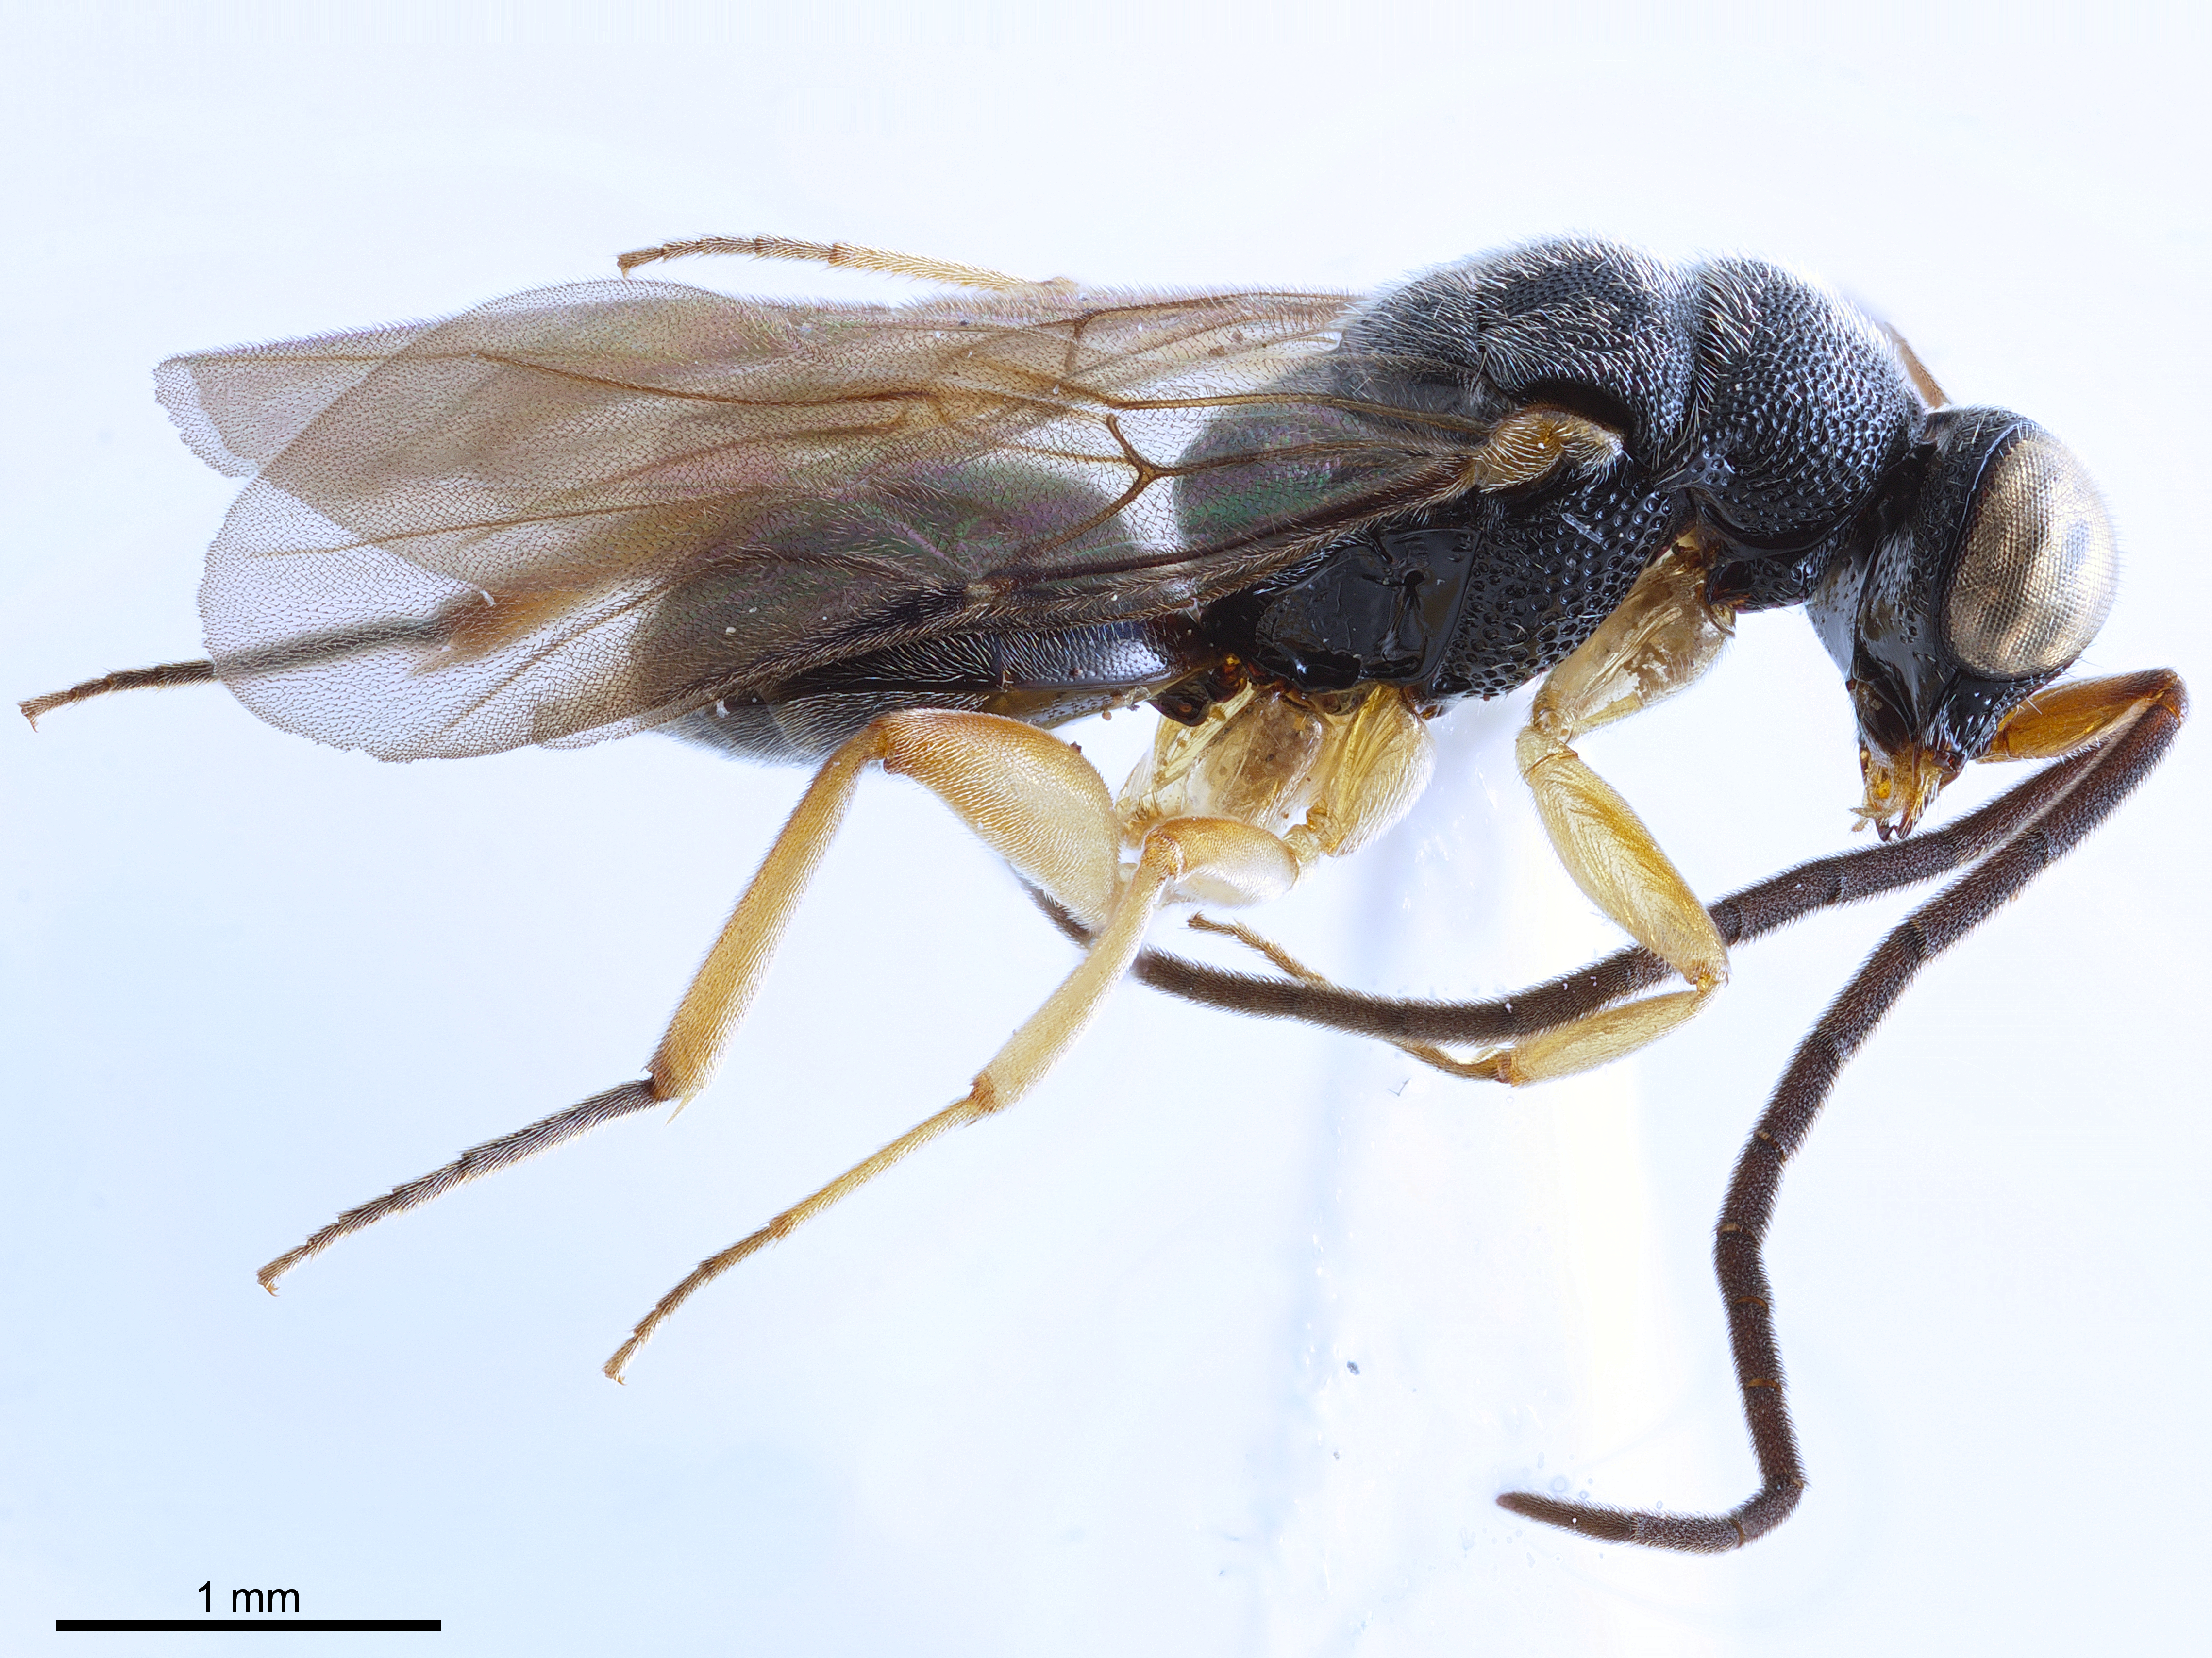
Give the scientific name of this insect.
Mahinda saltator
